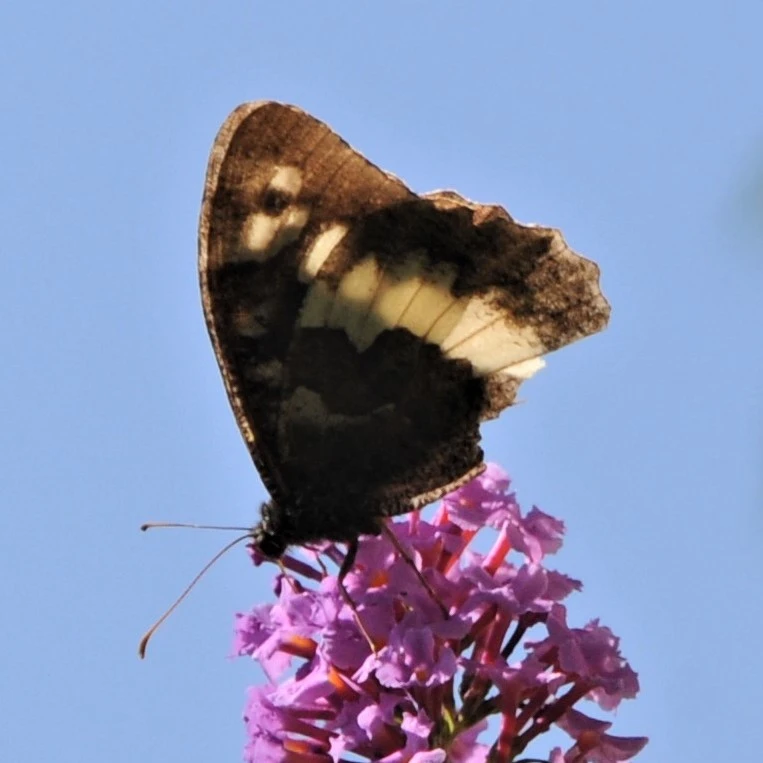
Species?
Brintesia circe
